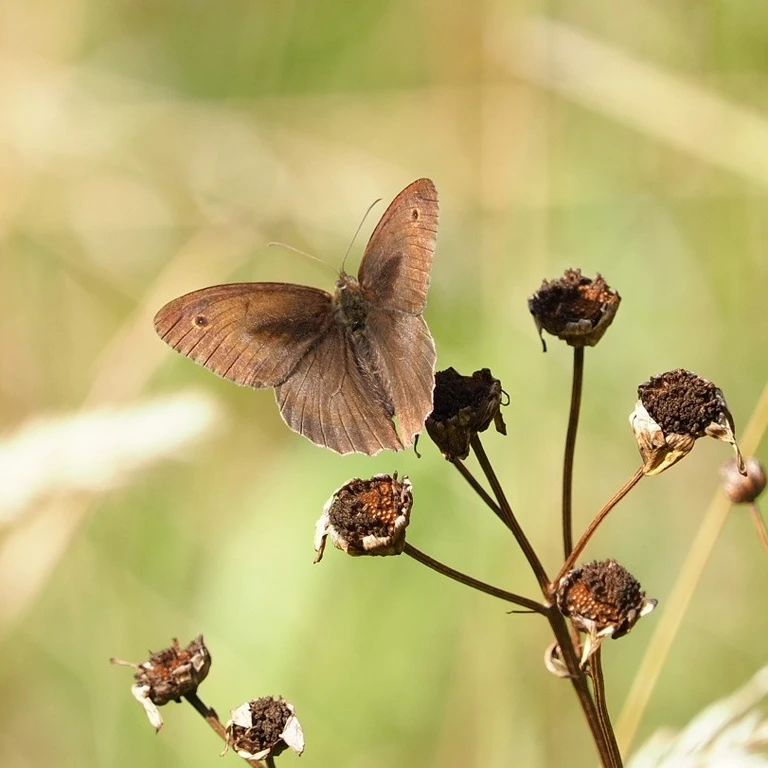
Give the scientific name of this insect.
Maniola jurtina
